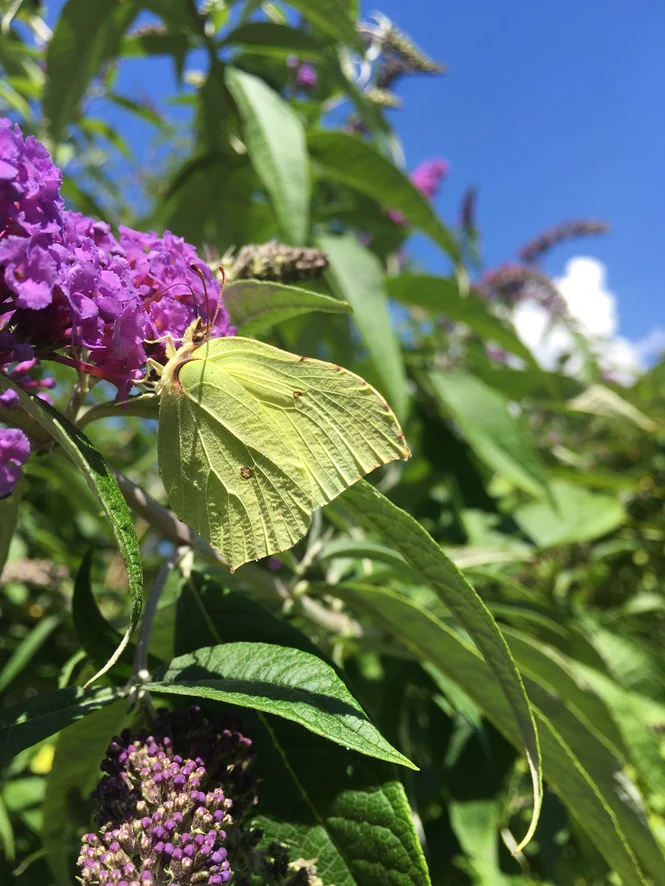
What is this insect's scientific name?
Gonepteryx rhamni
